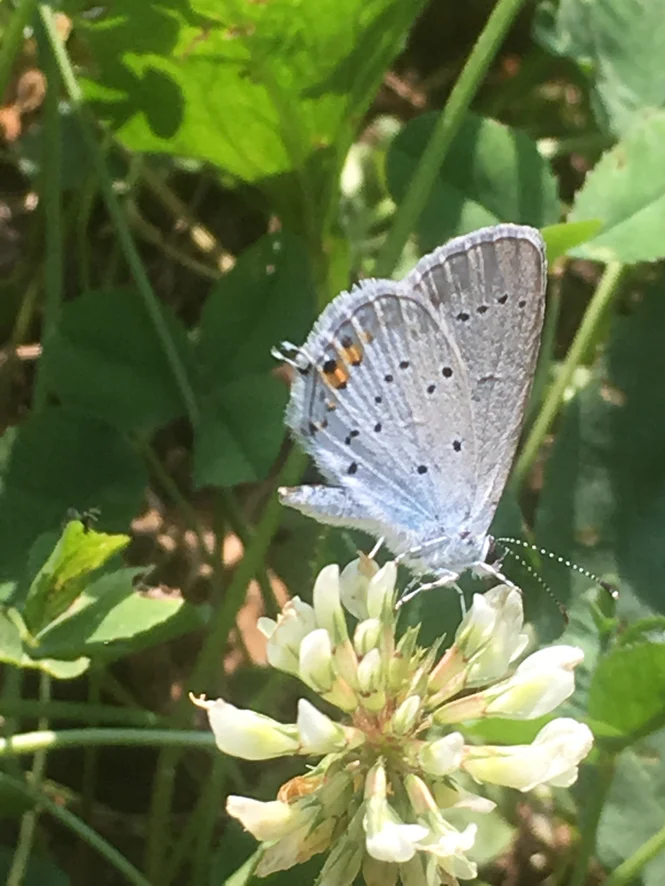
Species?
Cupido argiades (also Elkalyce argiades)
